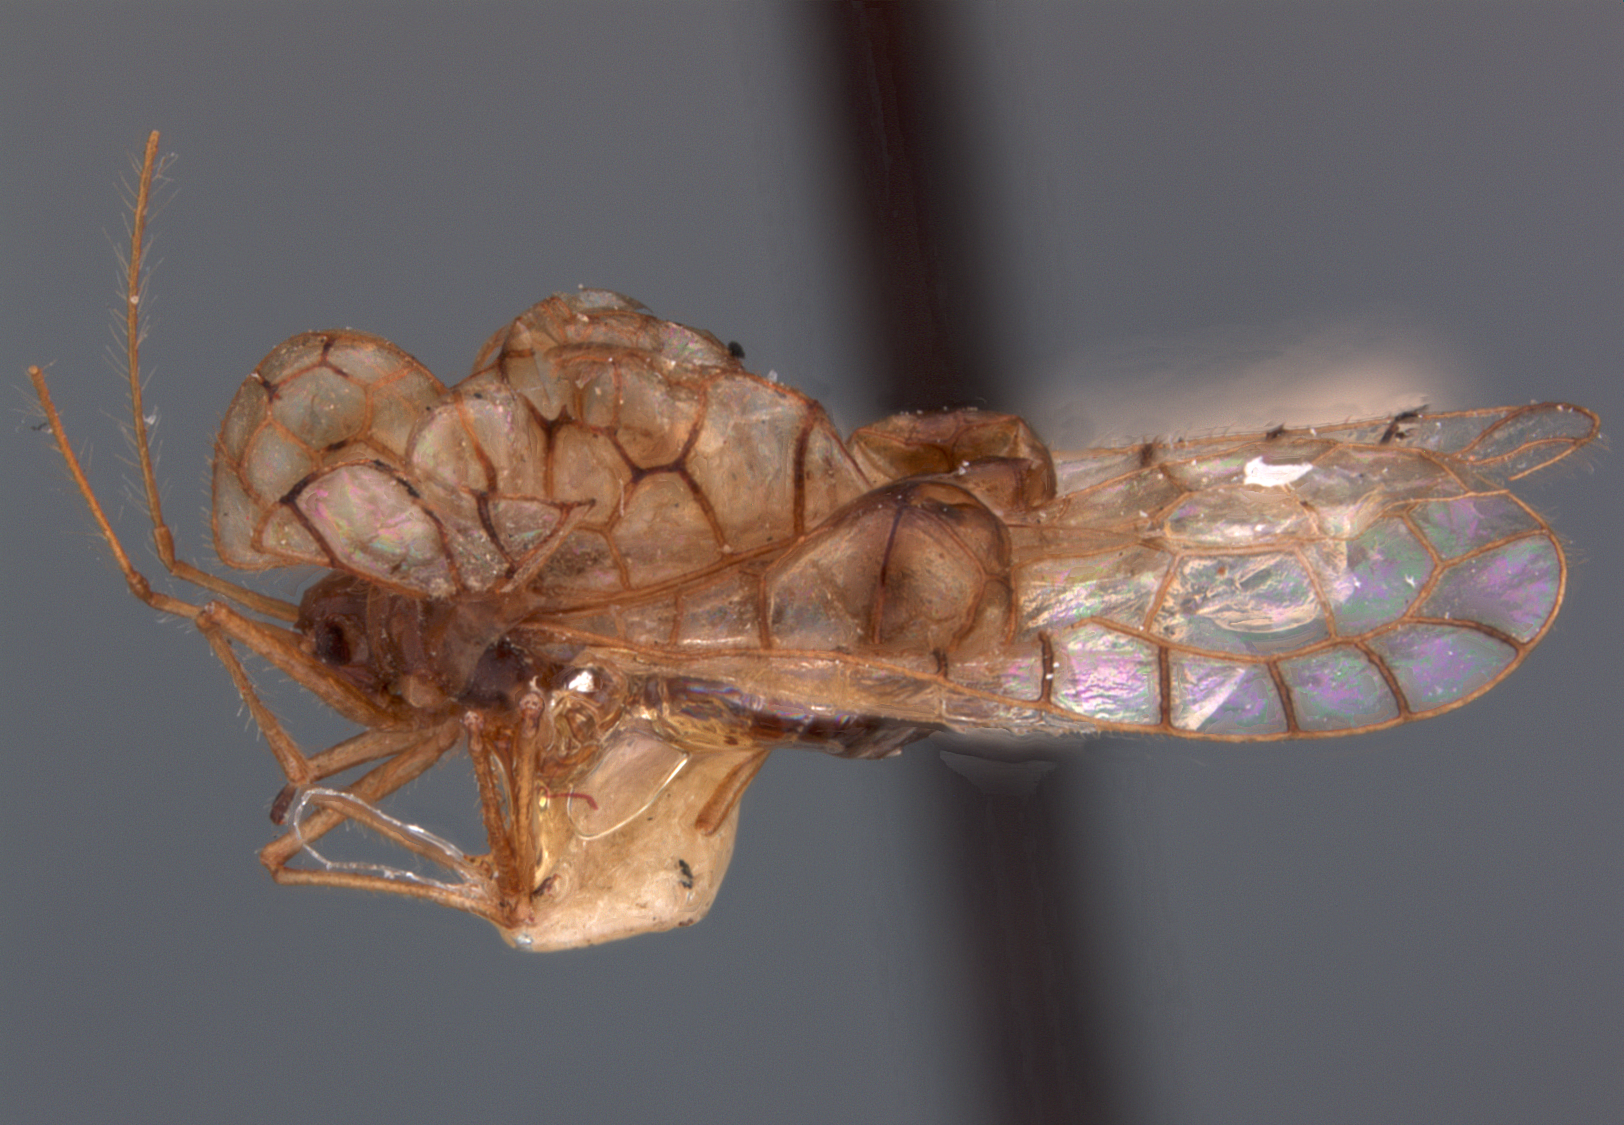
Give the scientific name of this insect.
Habrochila chinensis
